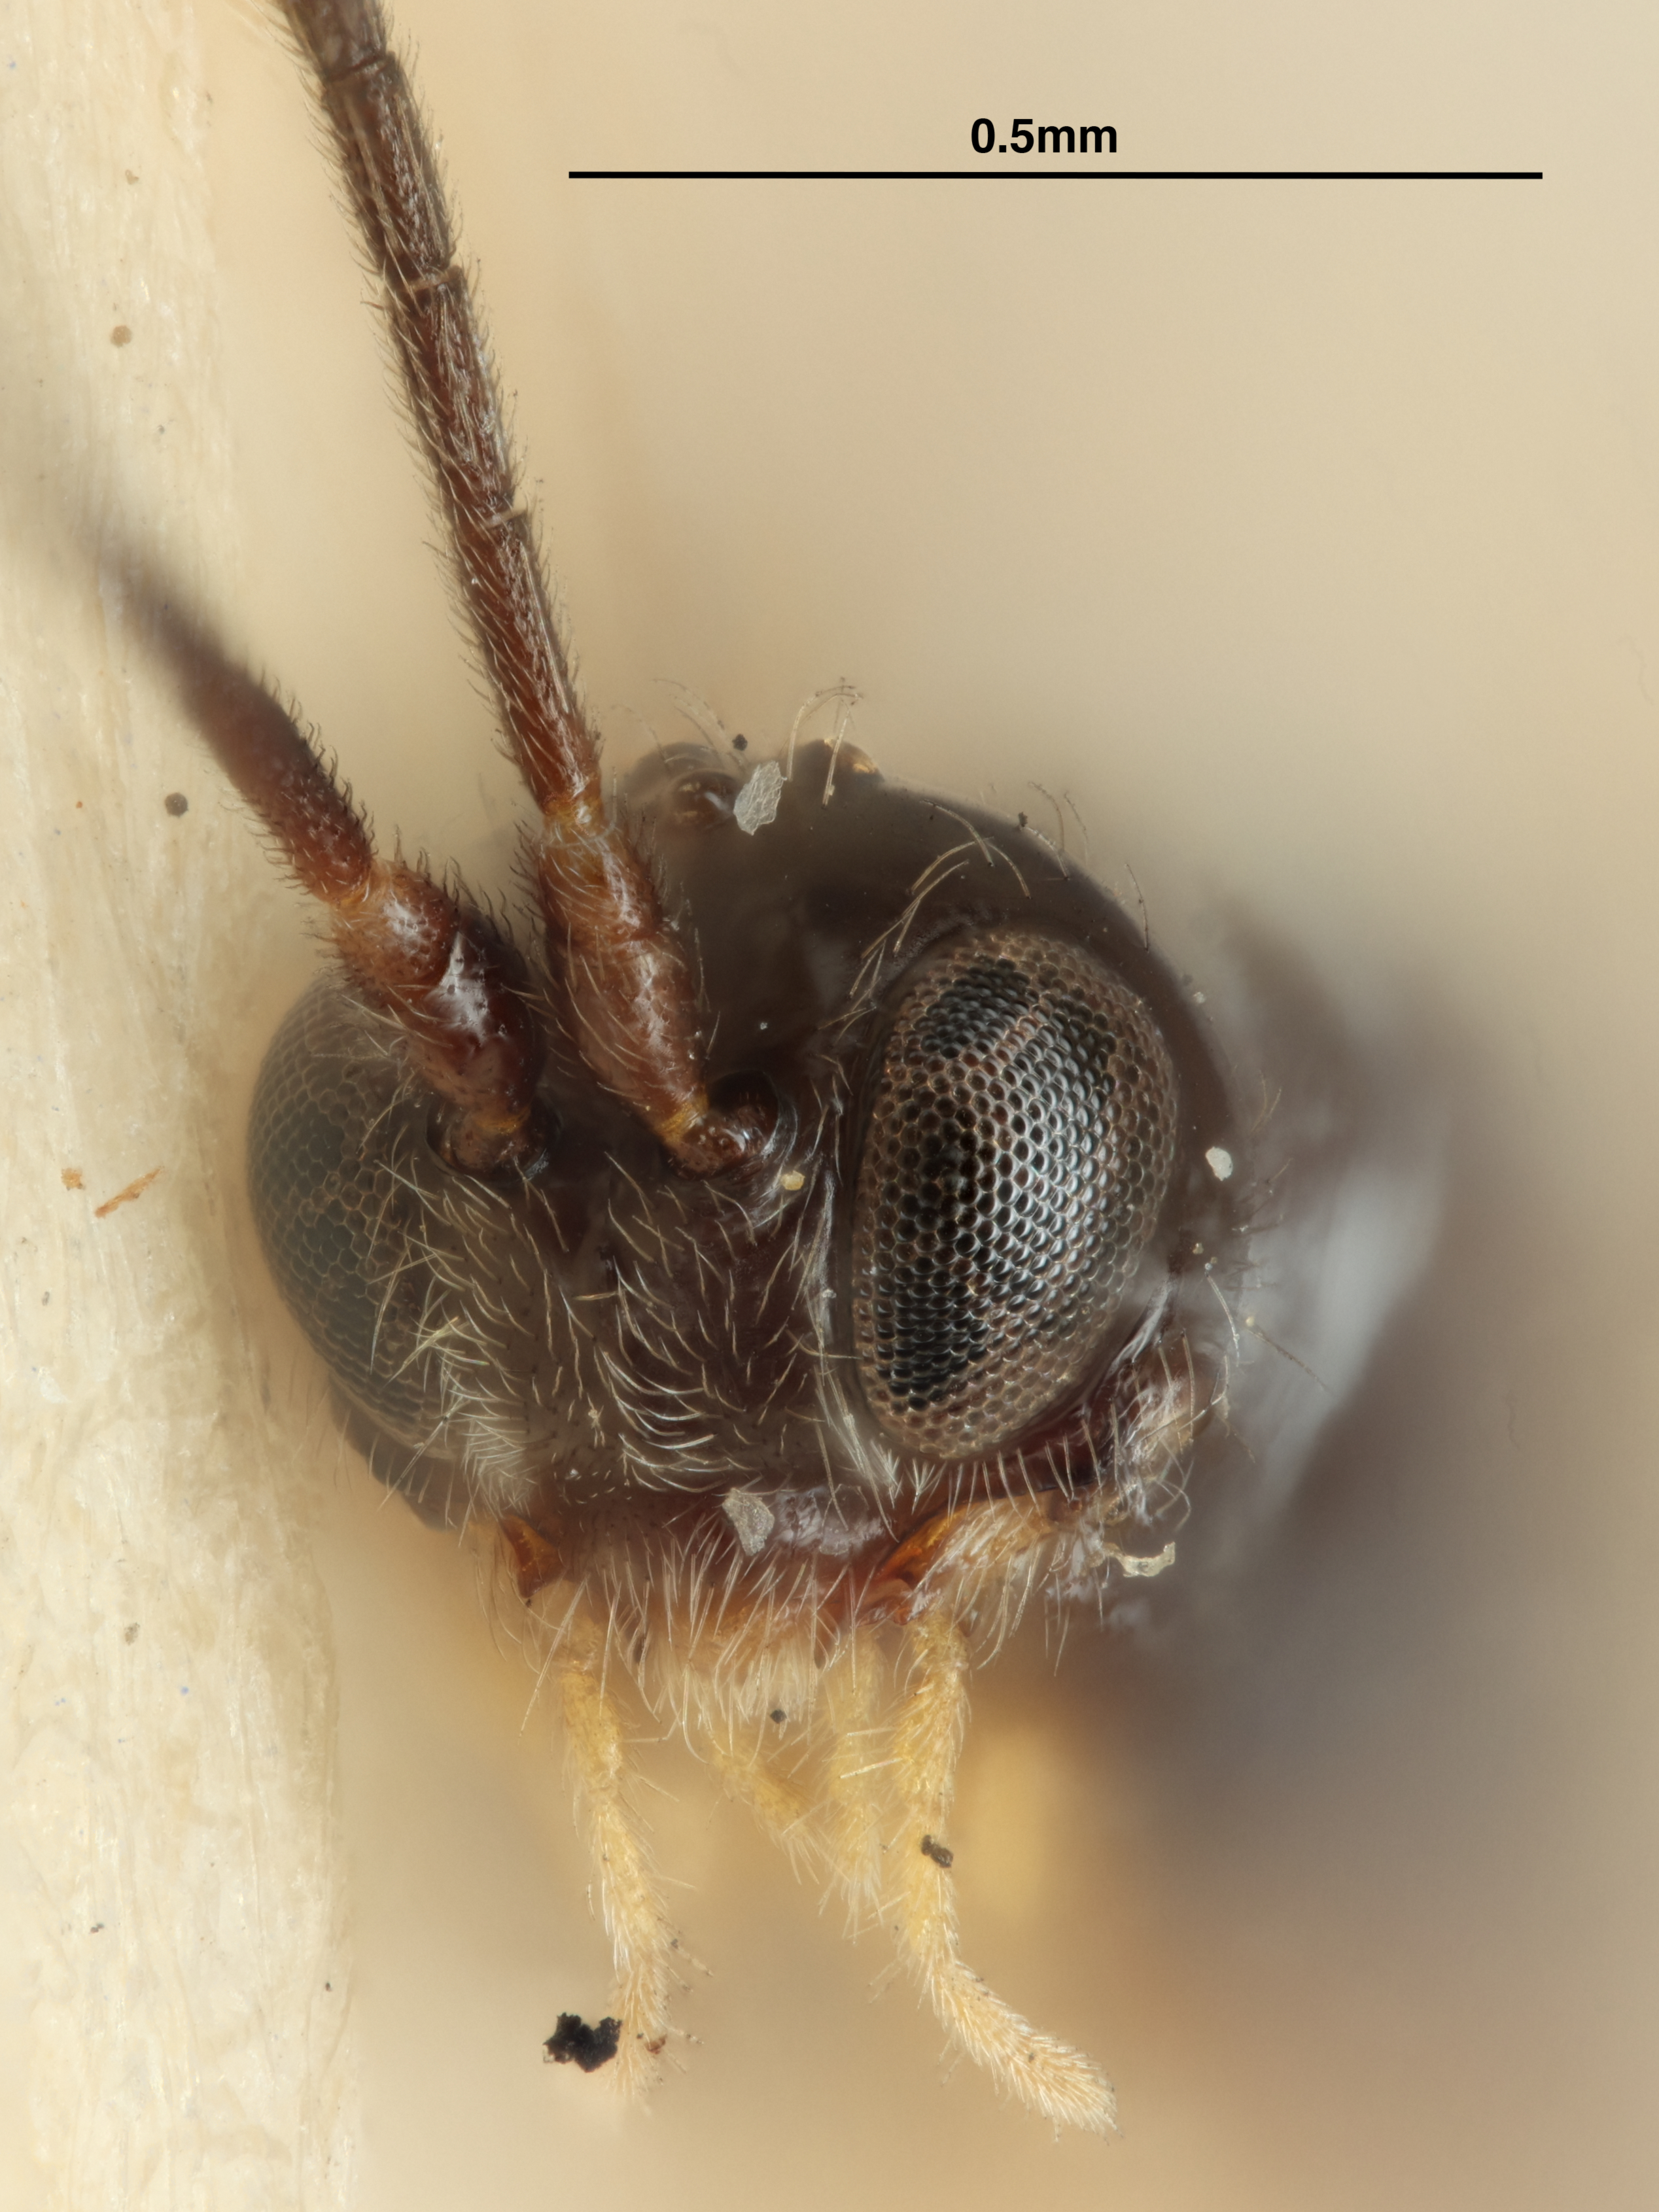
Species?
Gyrocampa propodealis
